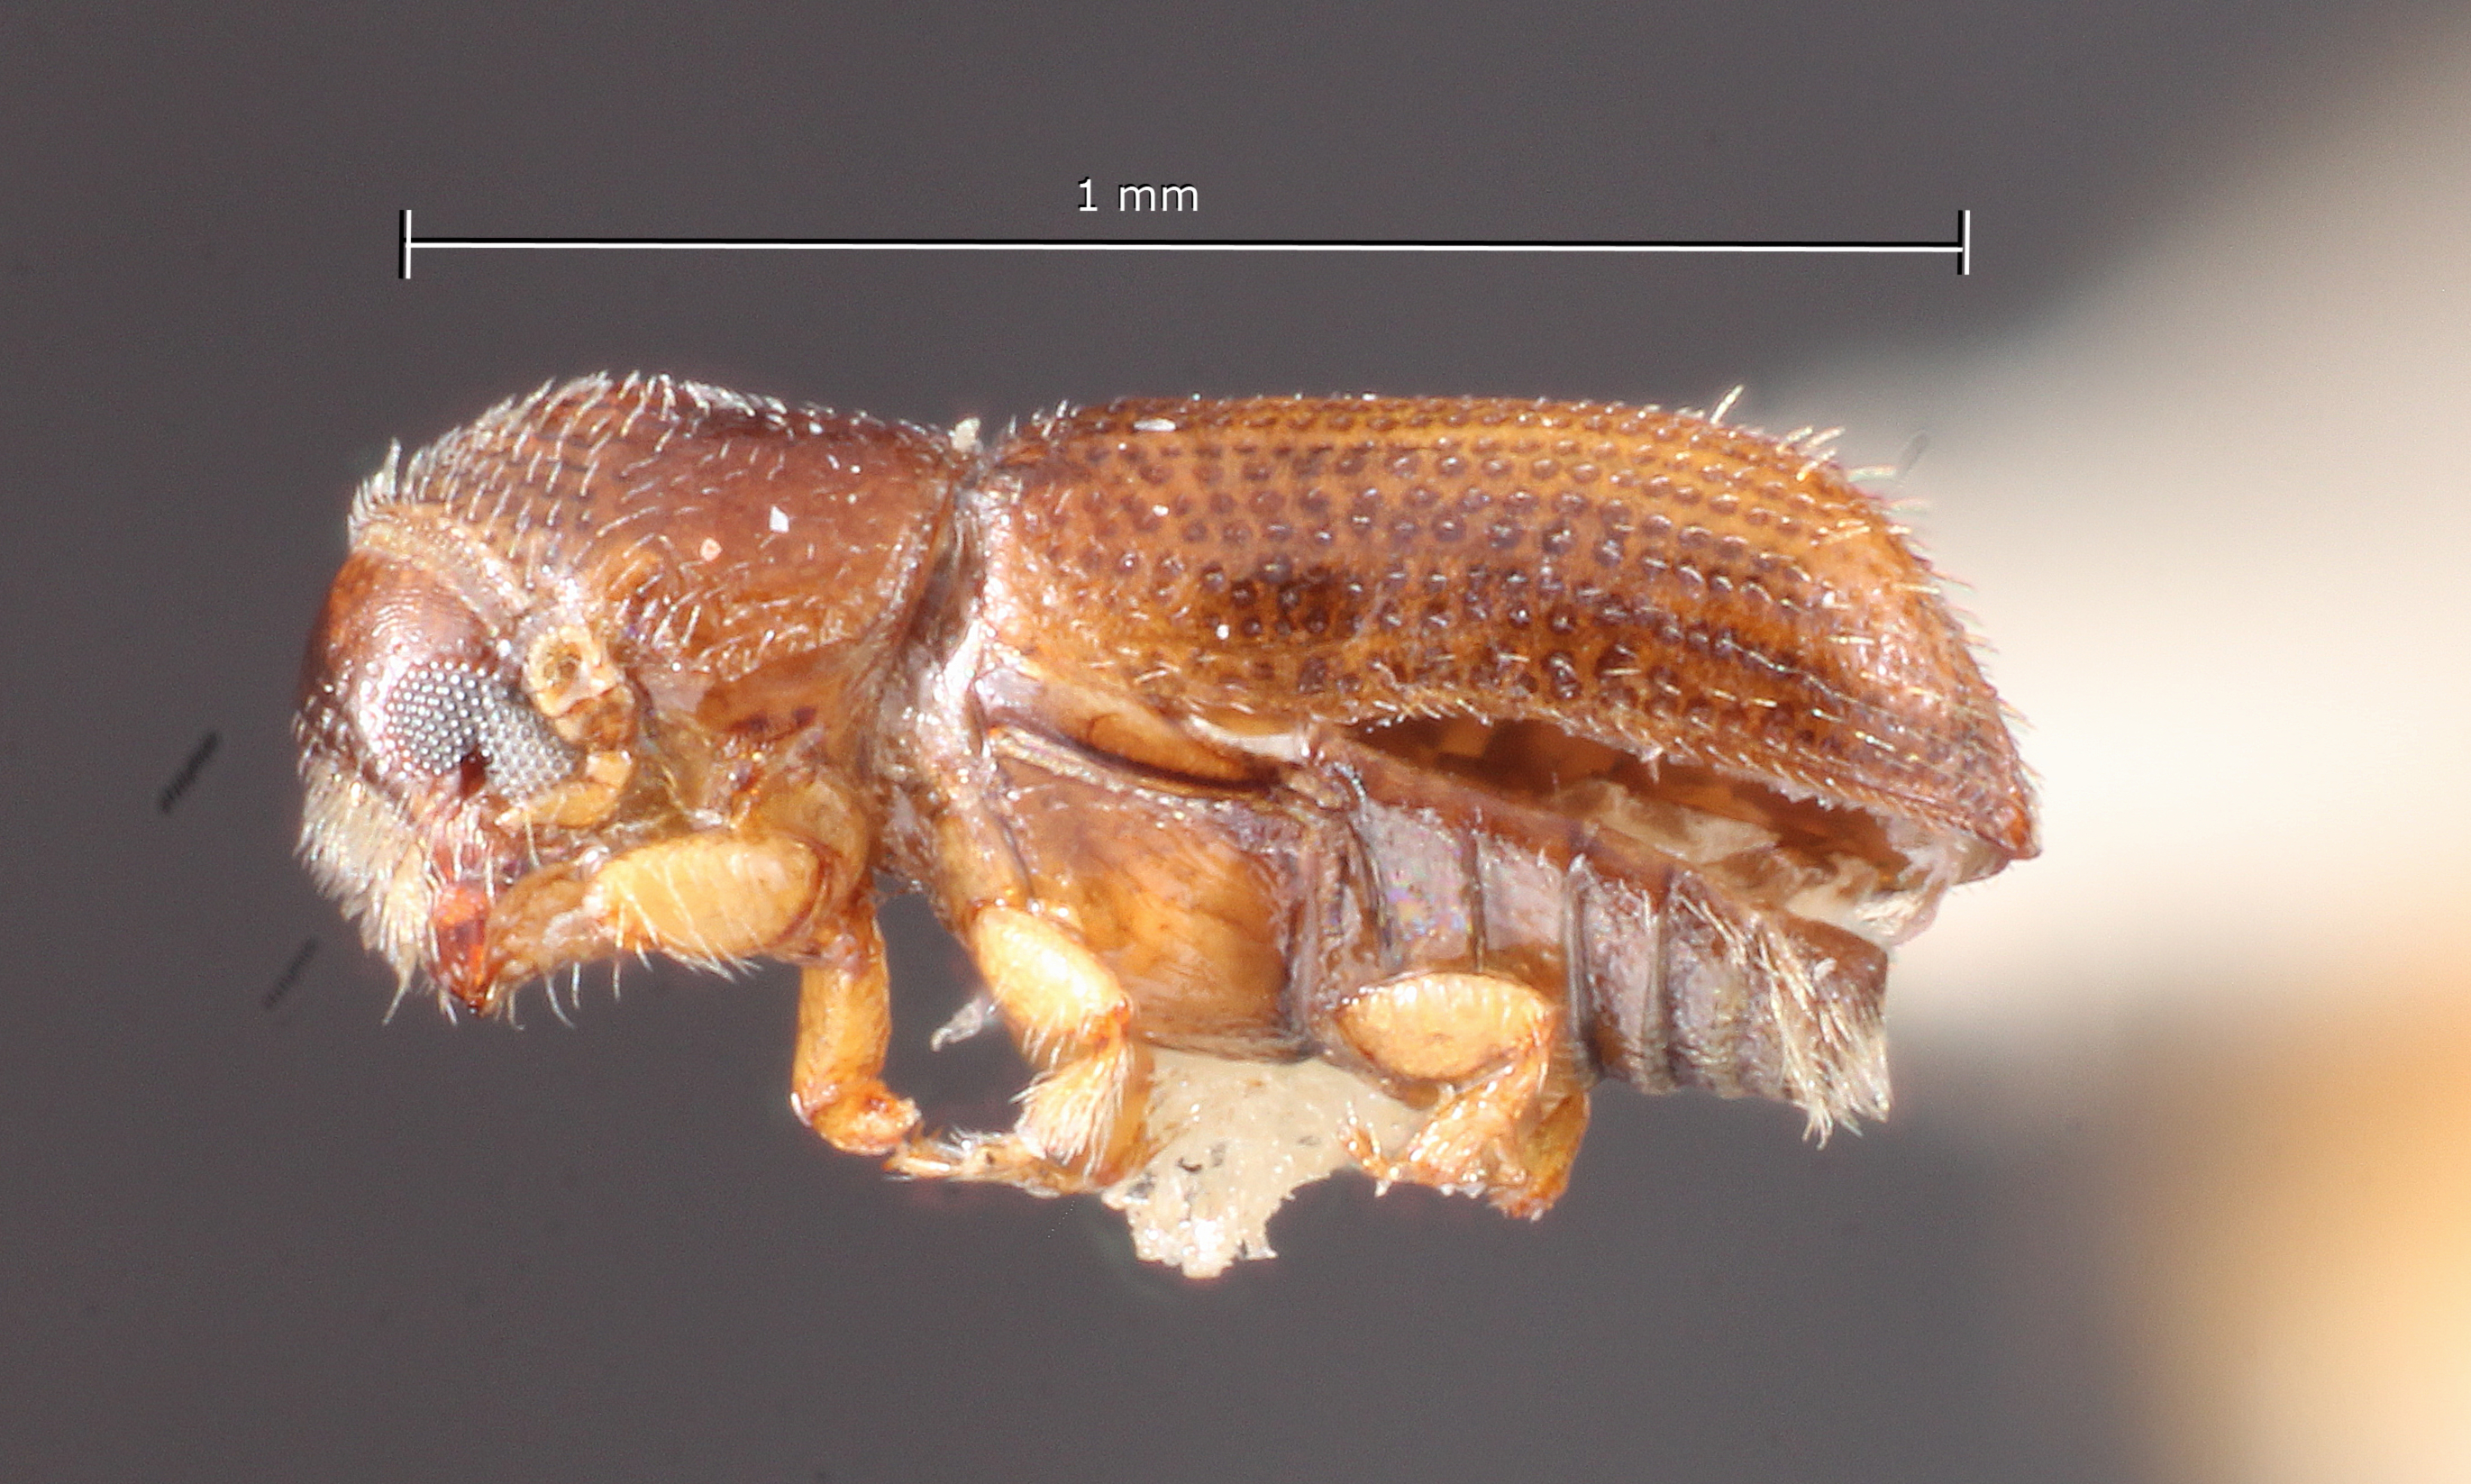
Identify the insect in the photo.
Pityophthorus dimidiatus
